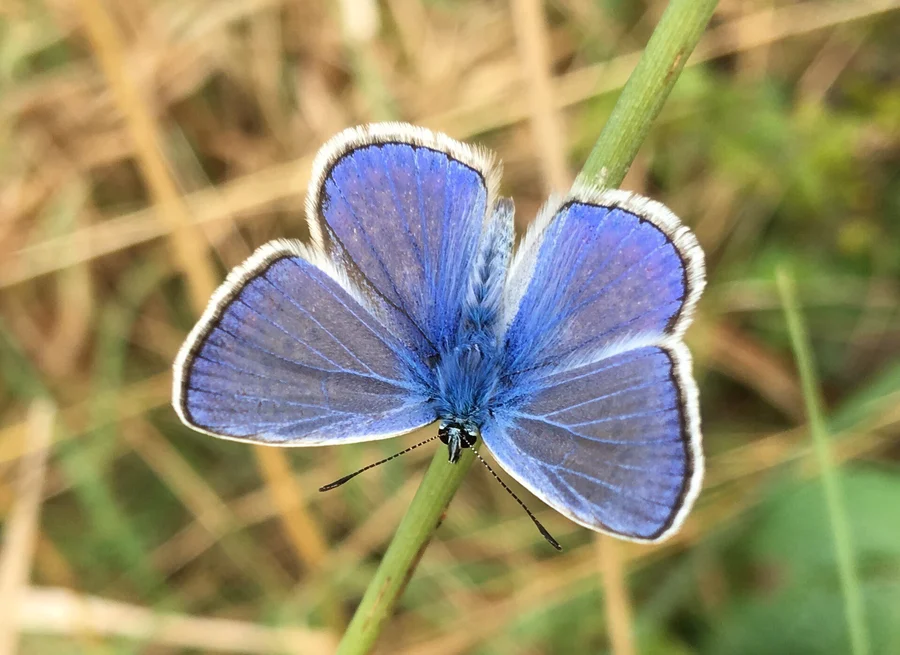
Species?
Polyommatus icarus
